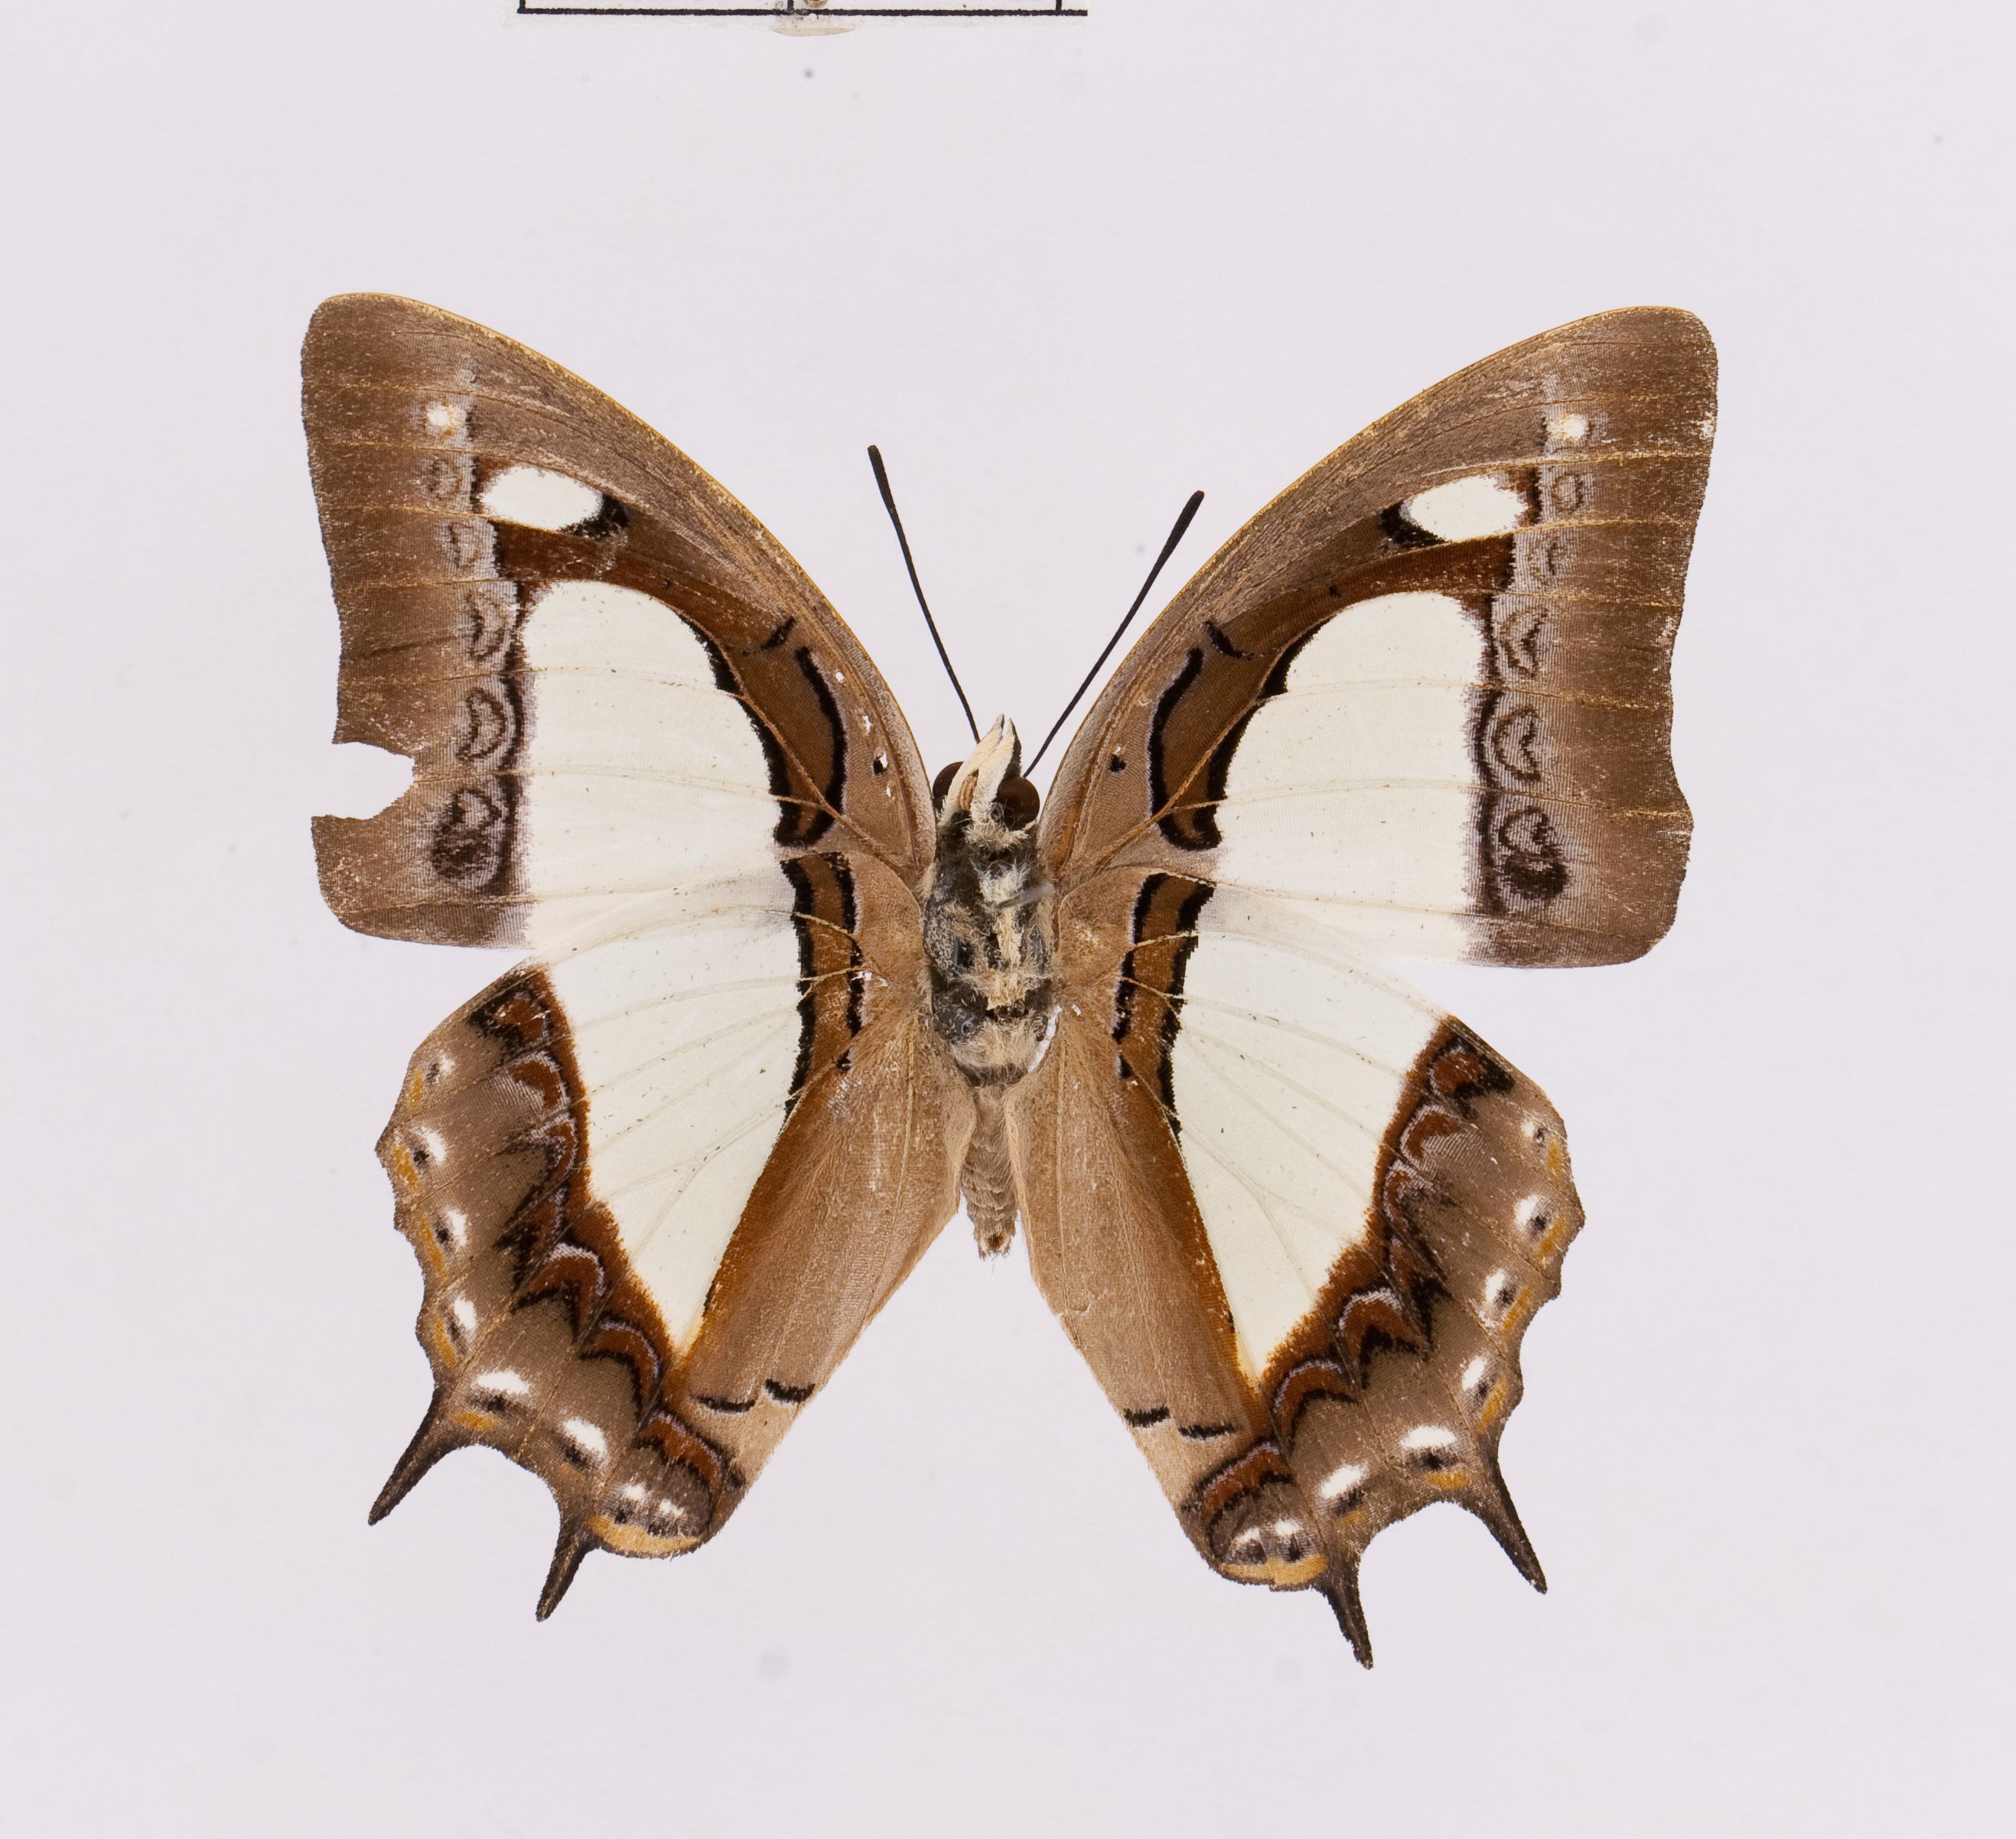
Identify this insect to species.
Polyura arja
